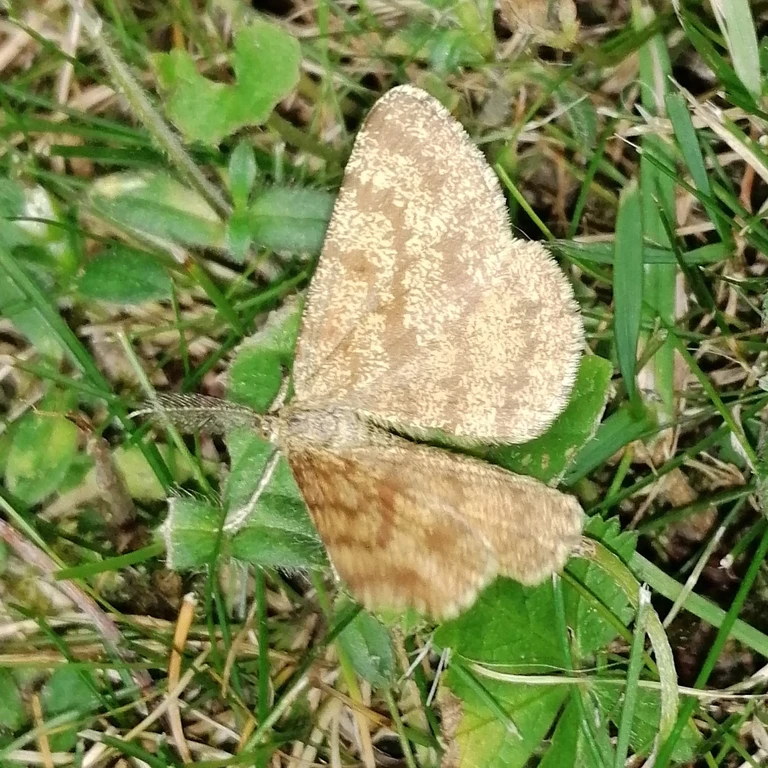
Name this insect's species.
Ematurga atomaria
